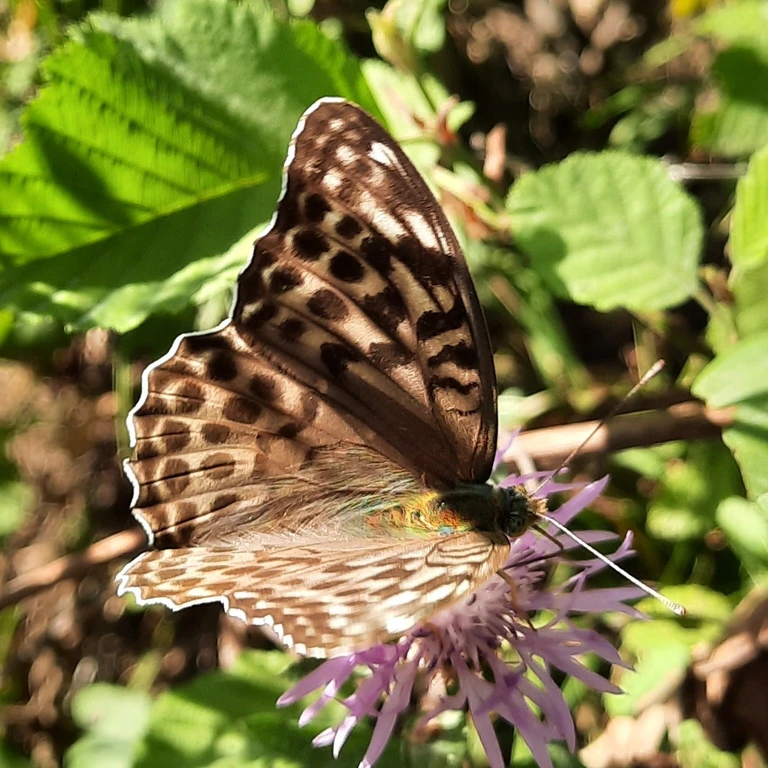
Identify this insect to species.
Argynnis paphia
